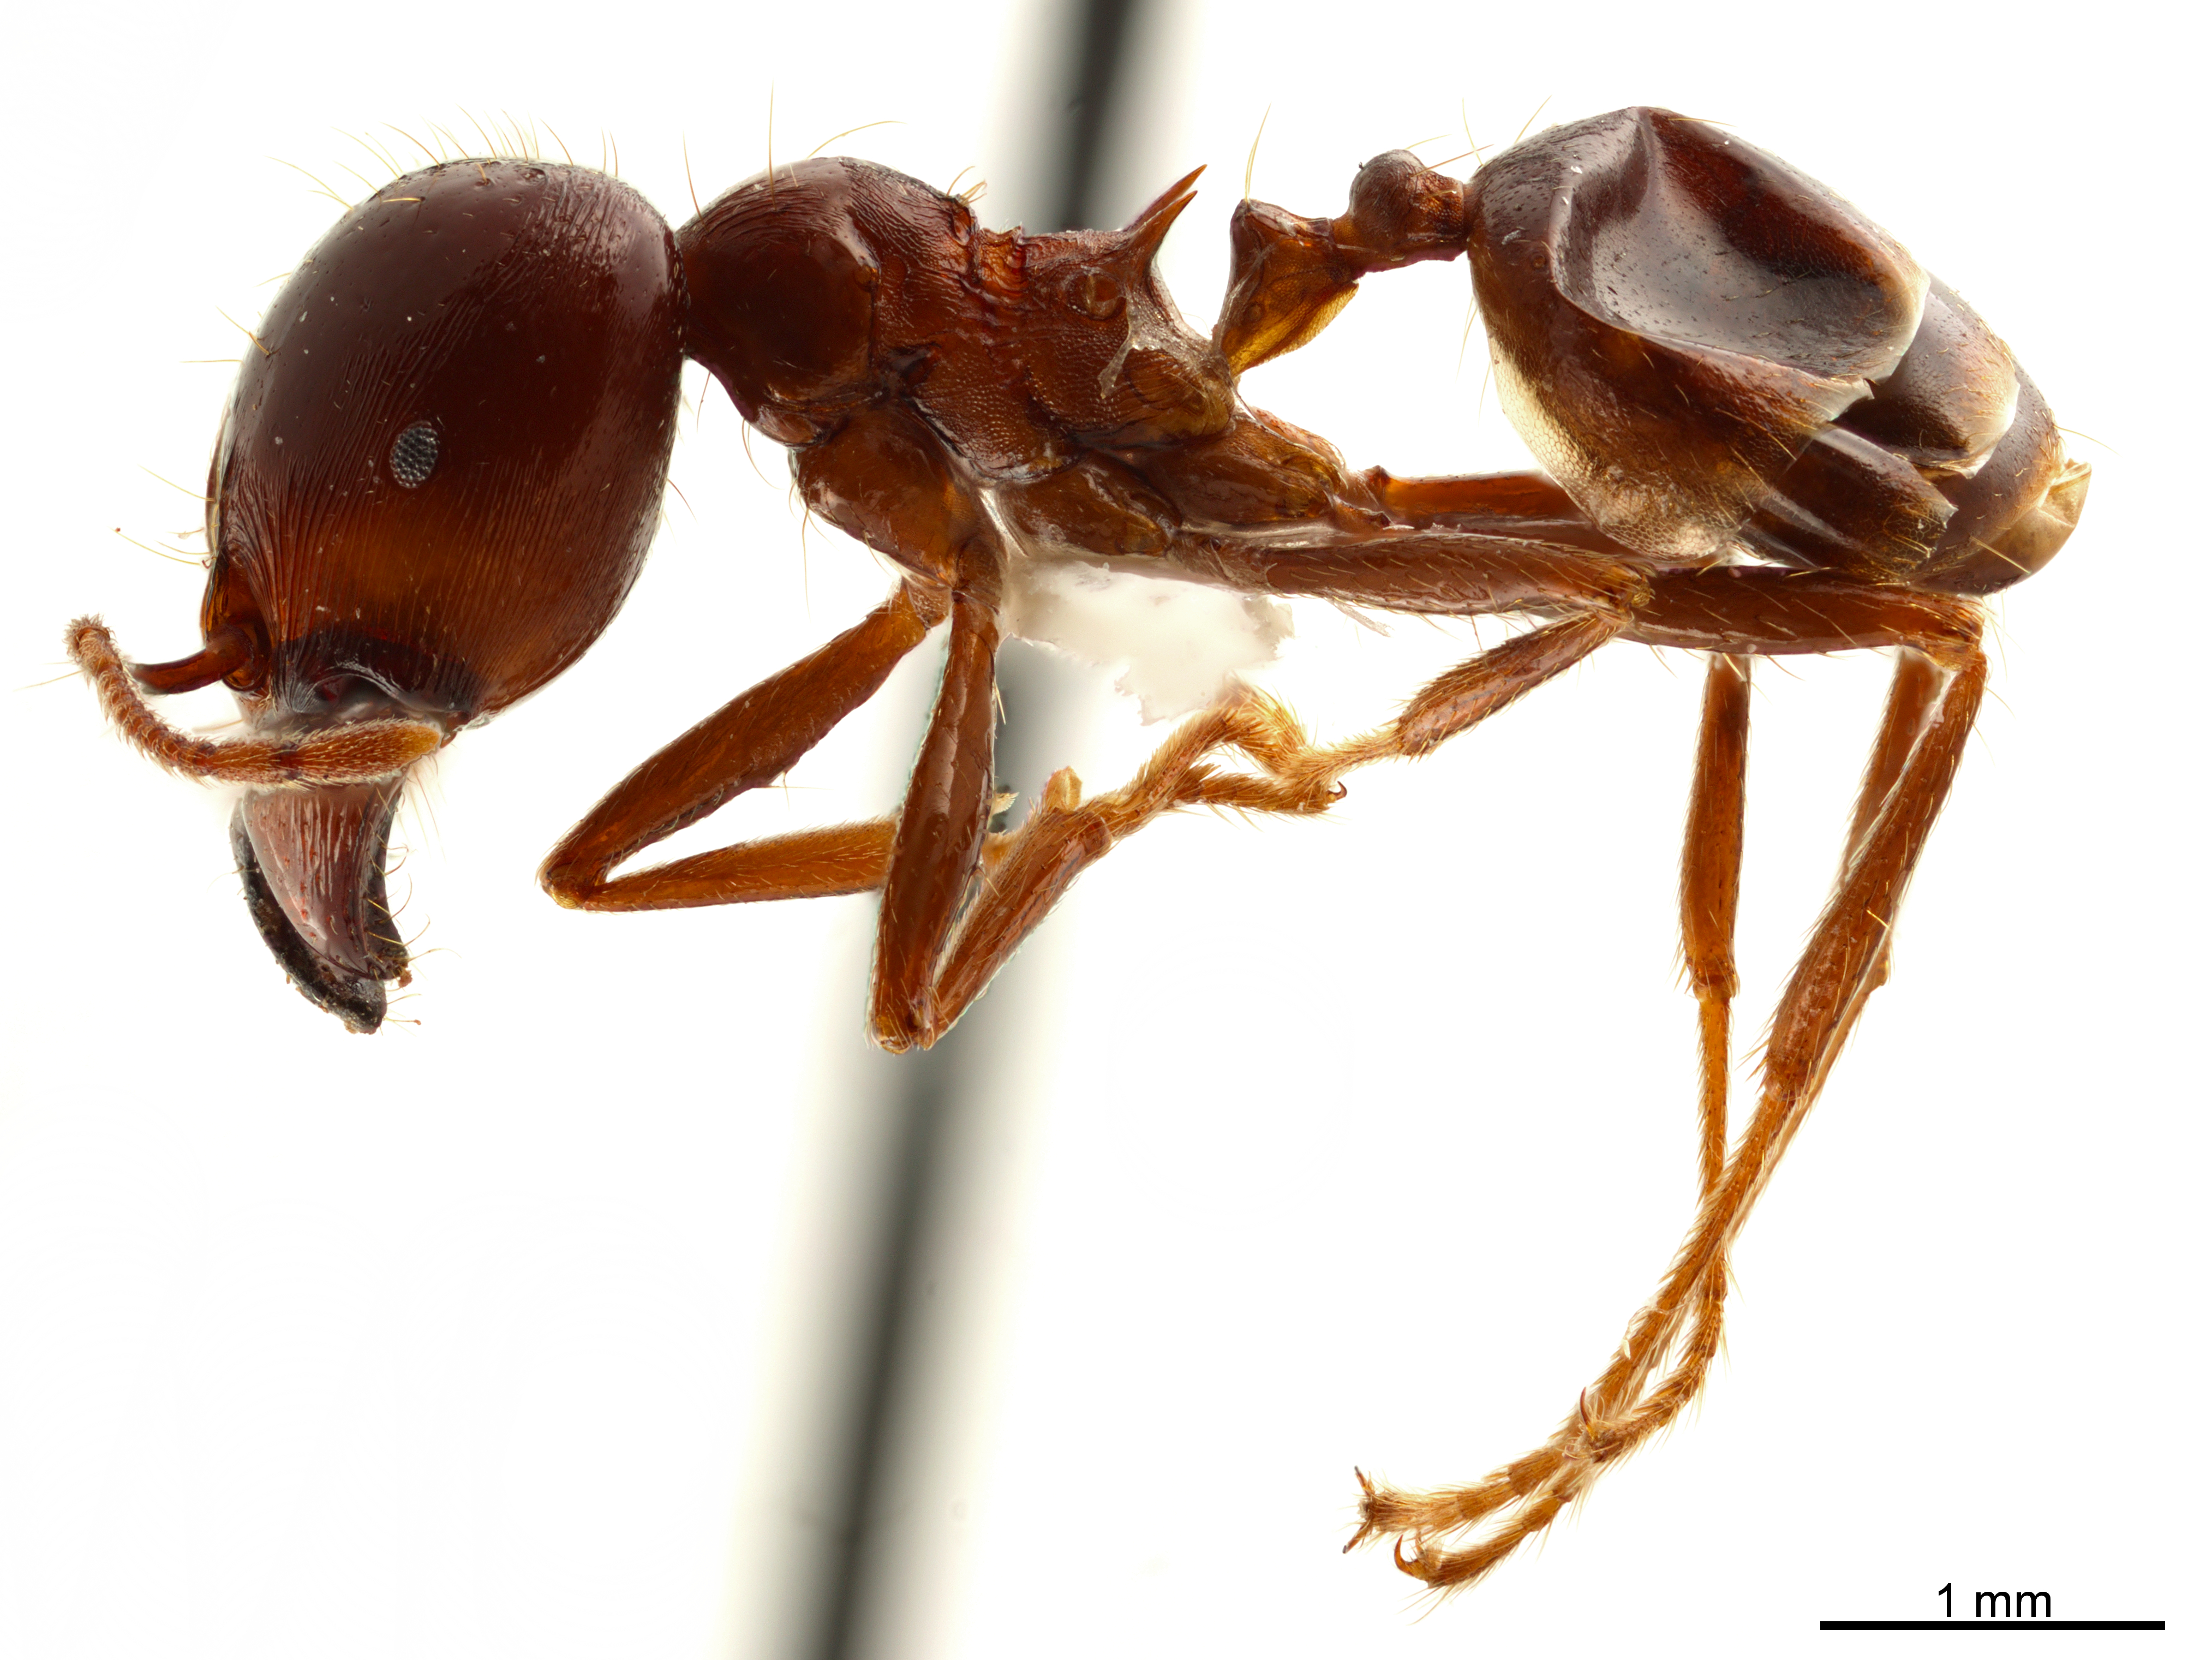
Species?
Carebara diversus
